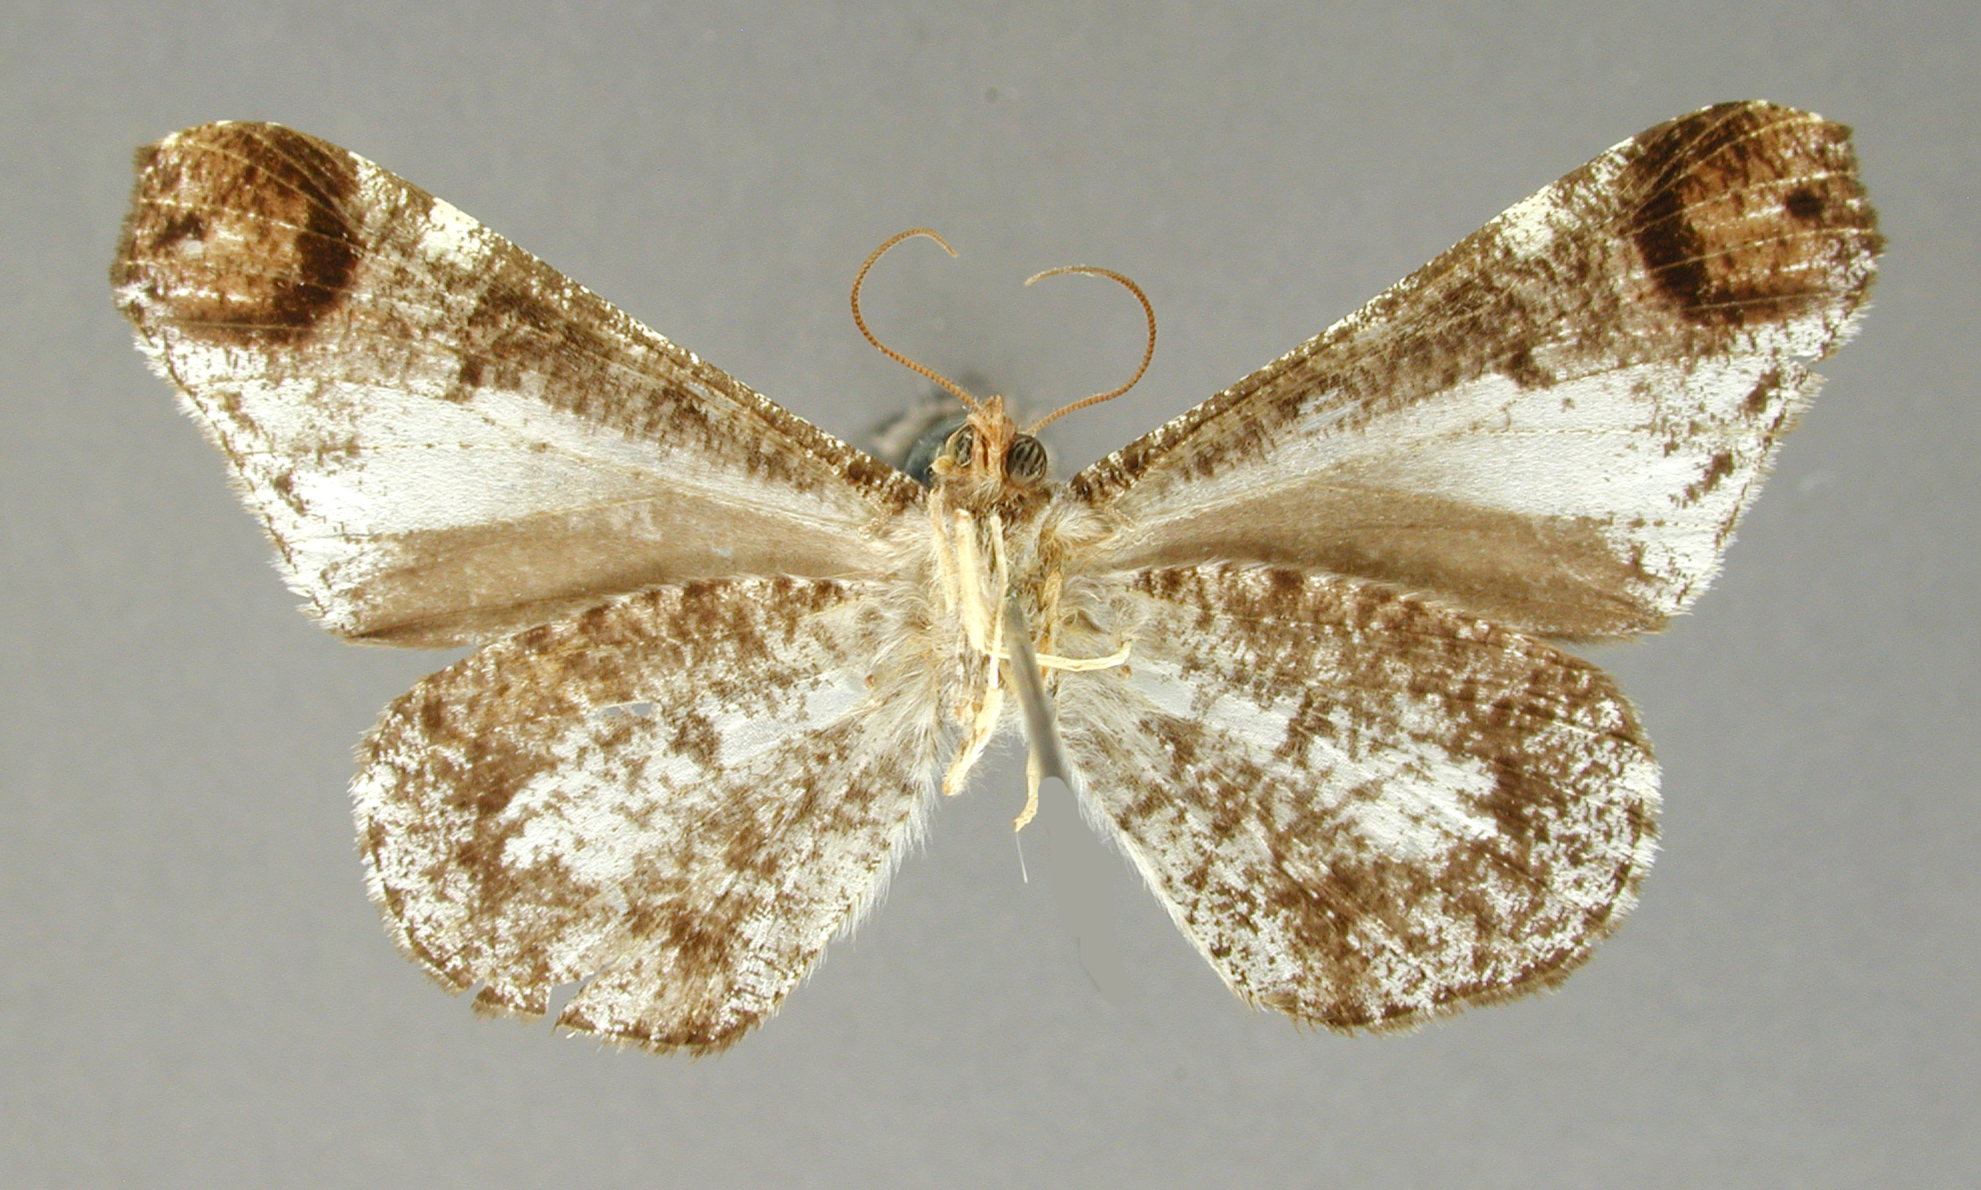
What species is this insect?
Phellinodes gratiosa
